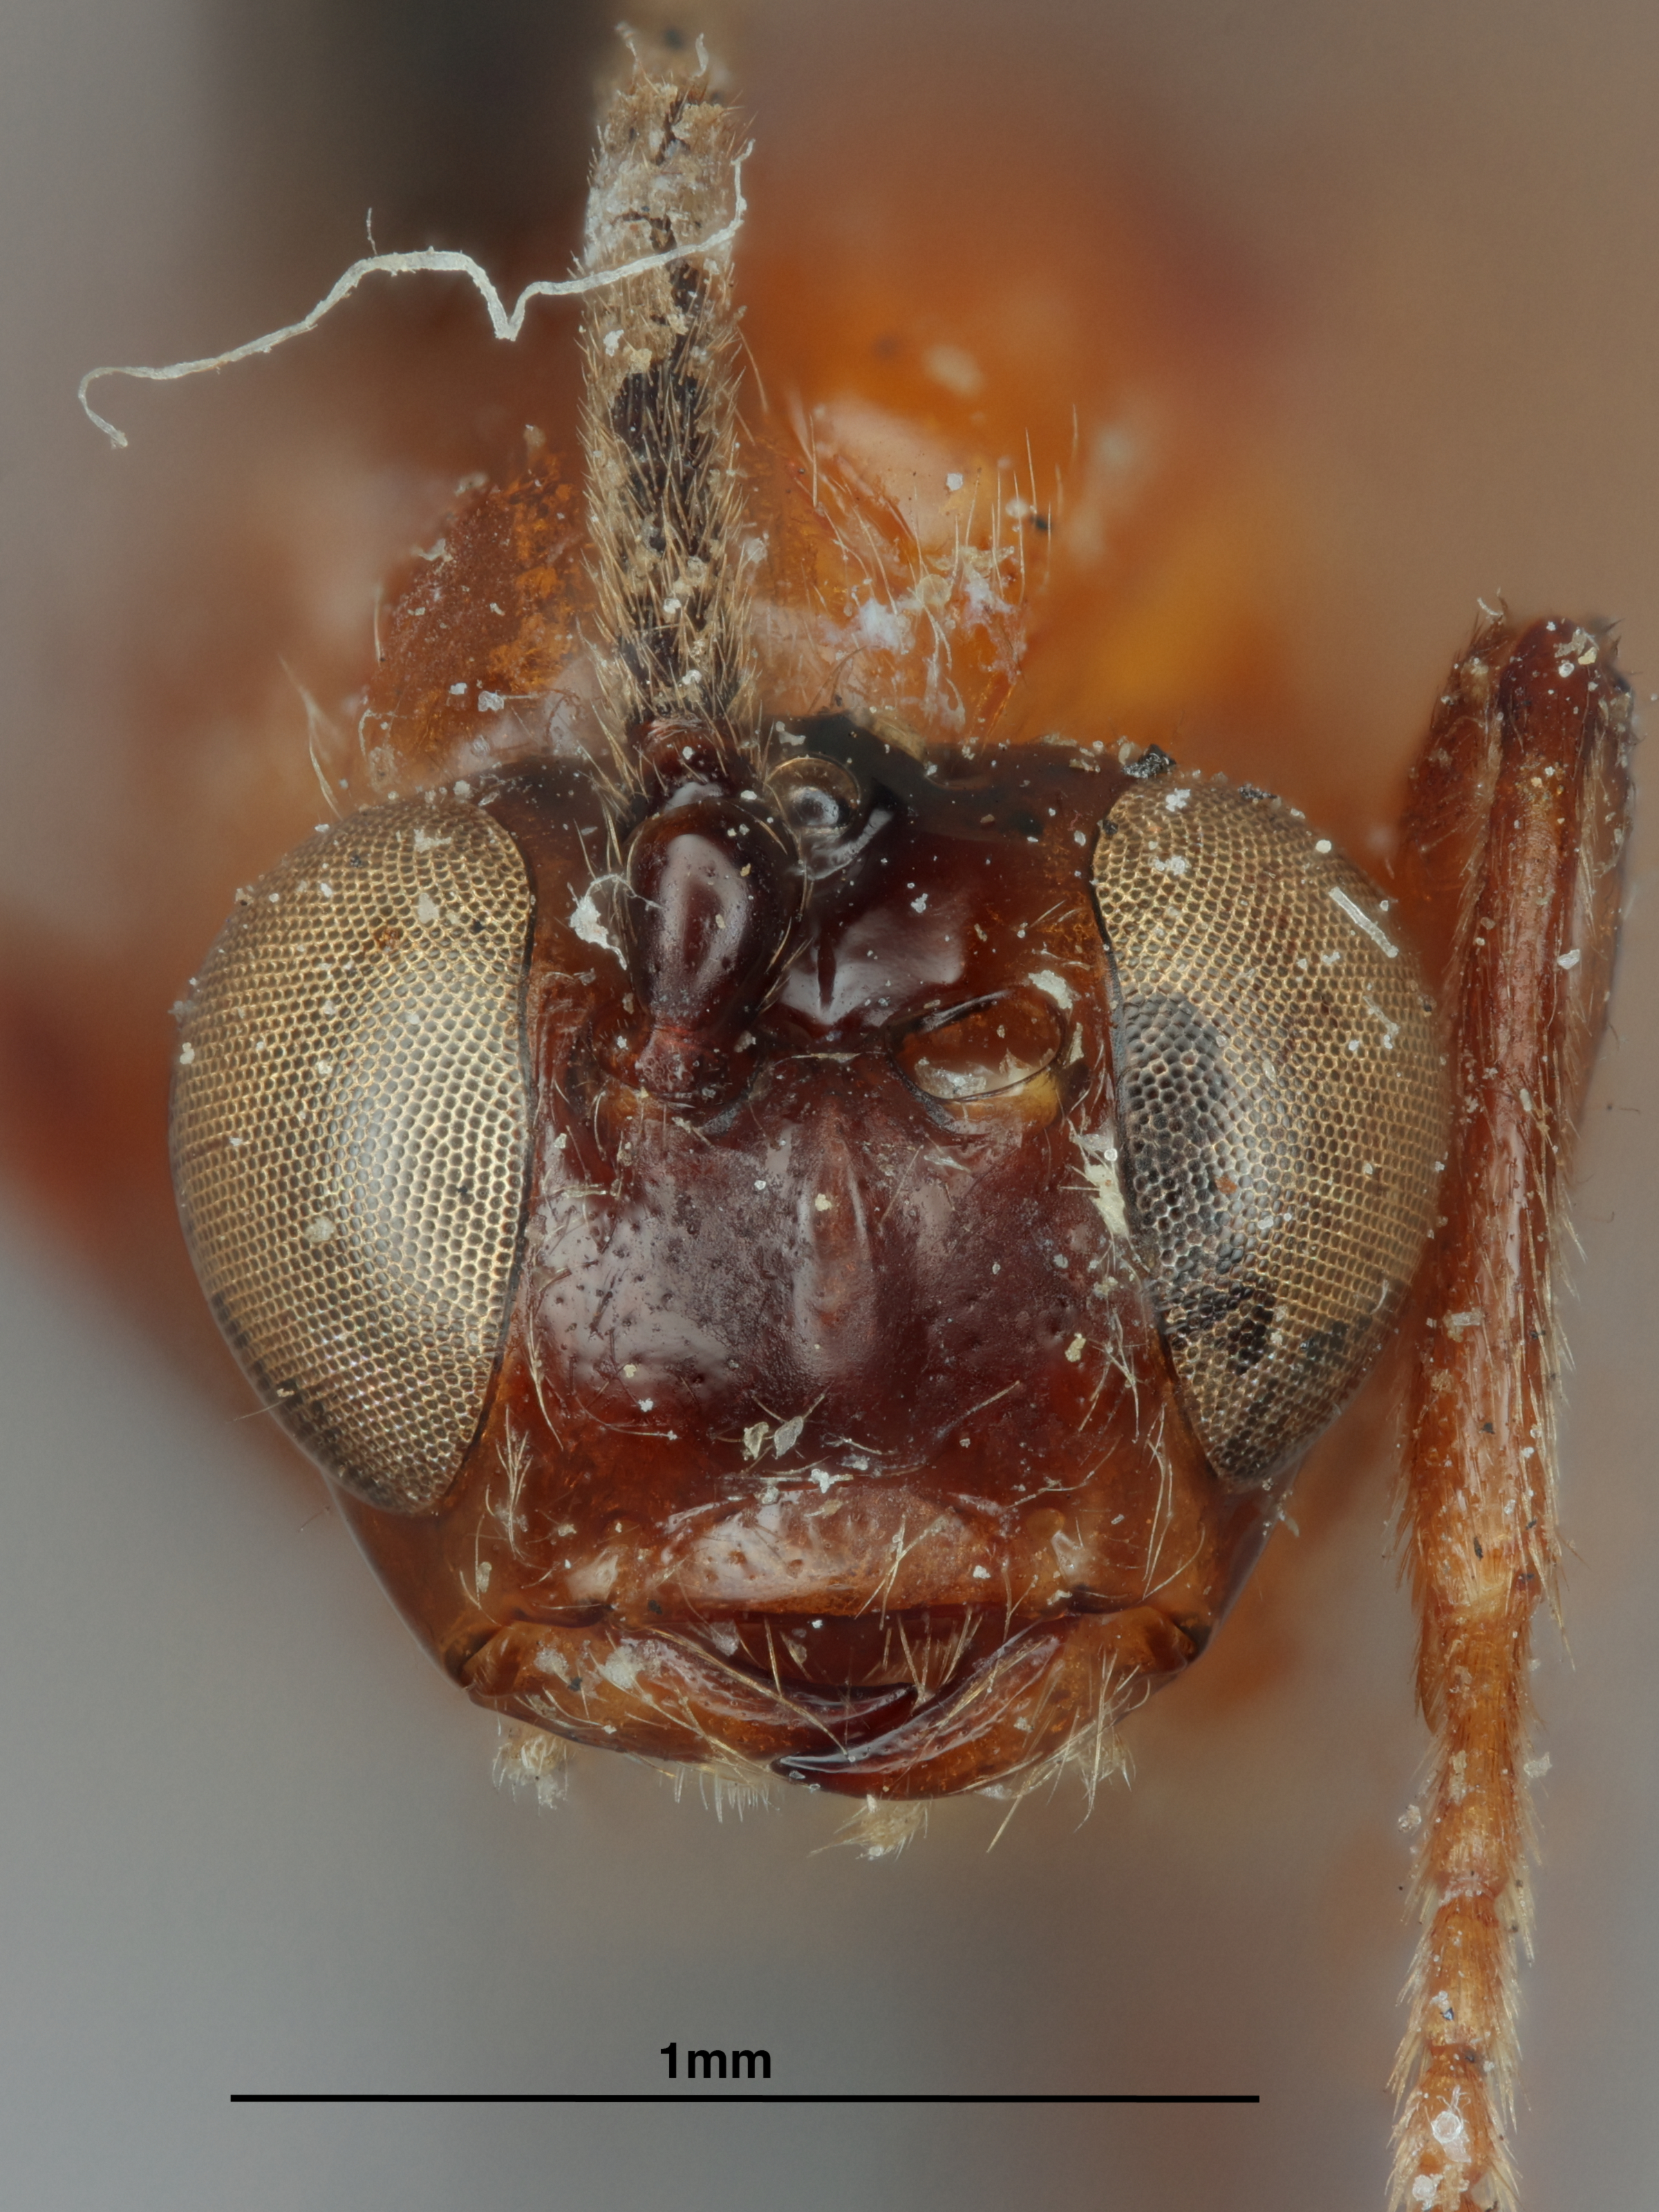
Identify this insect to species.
Opius vierecki
